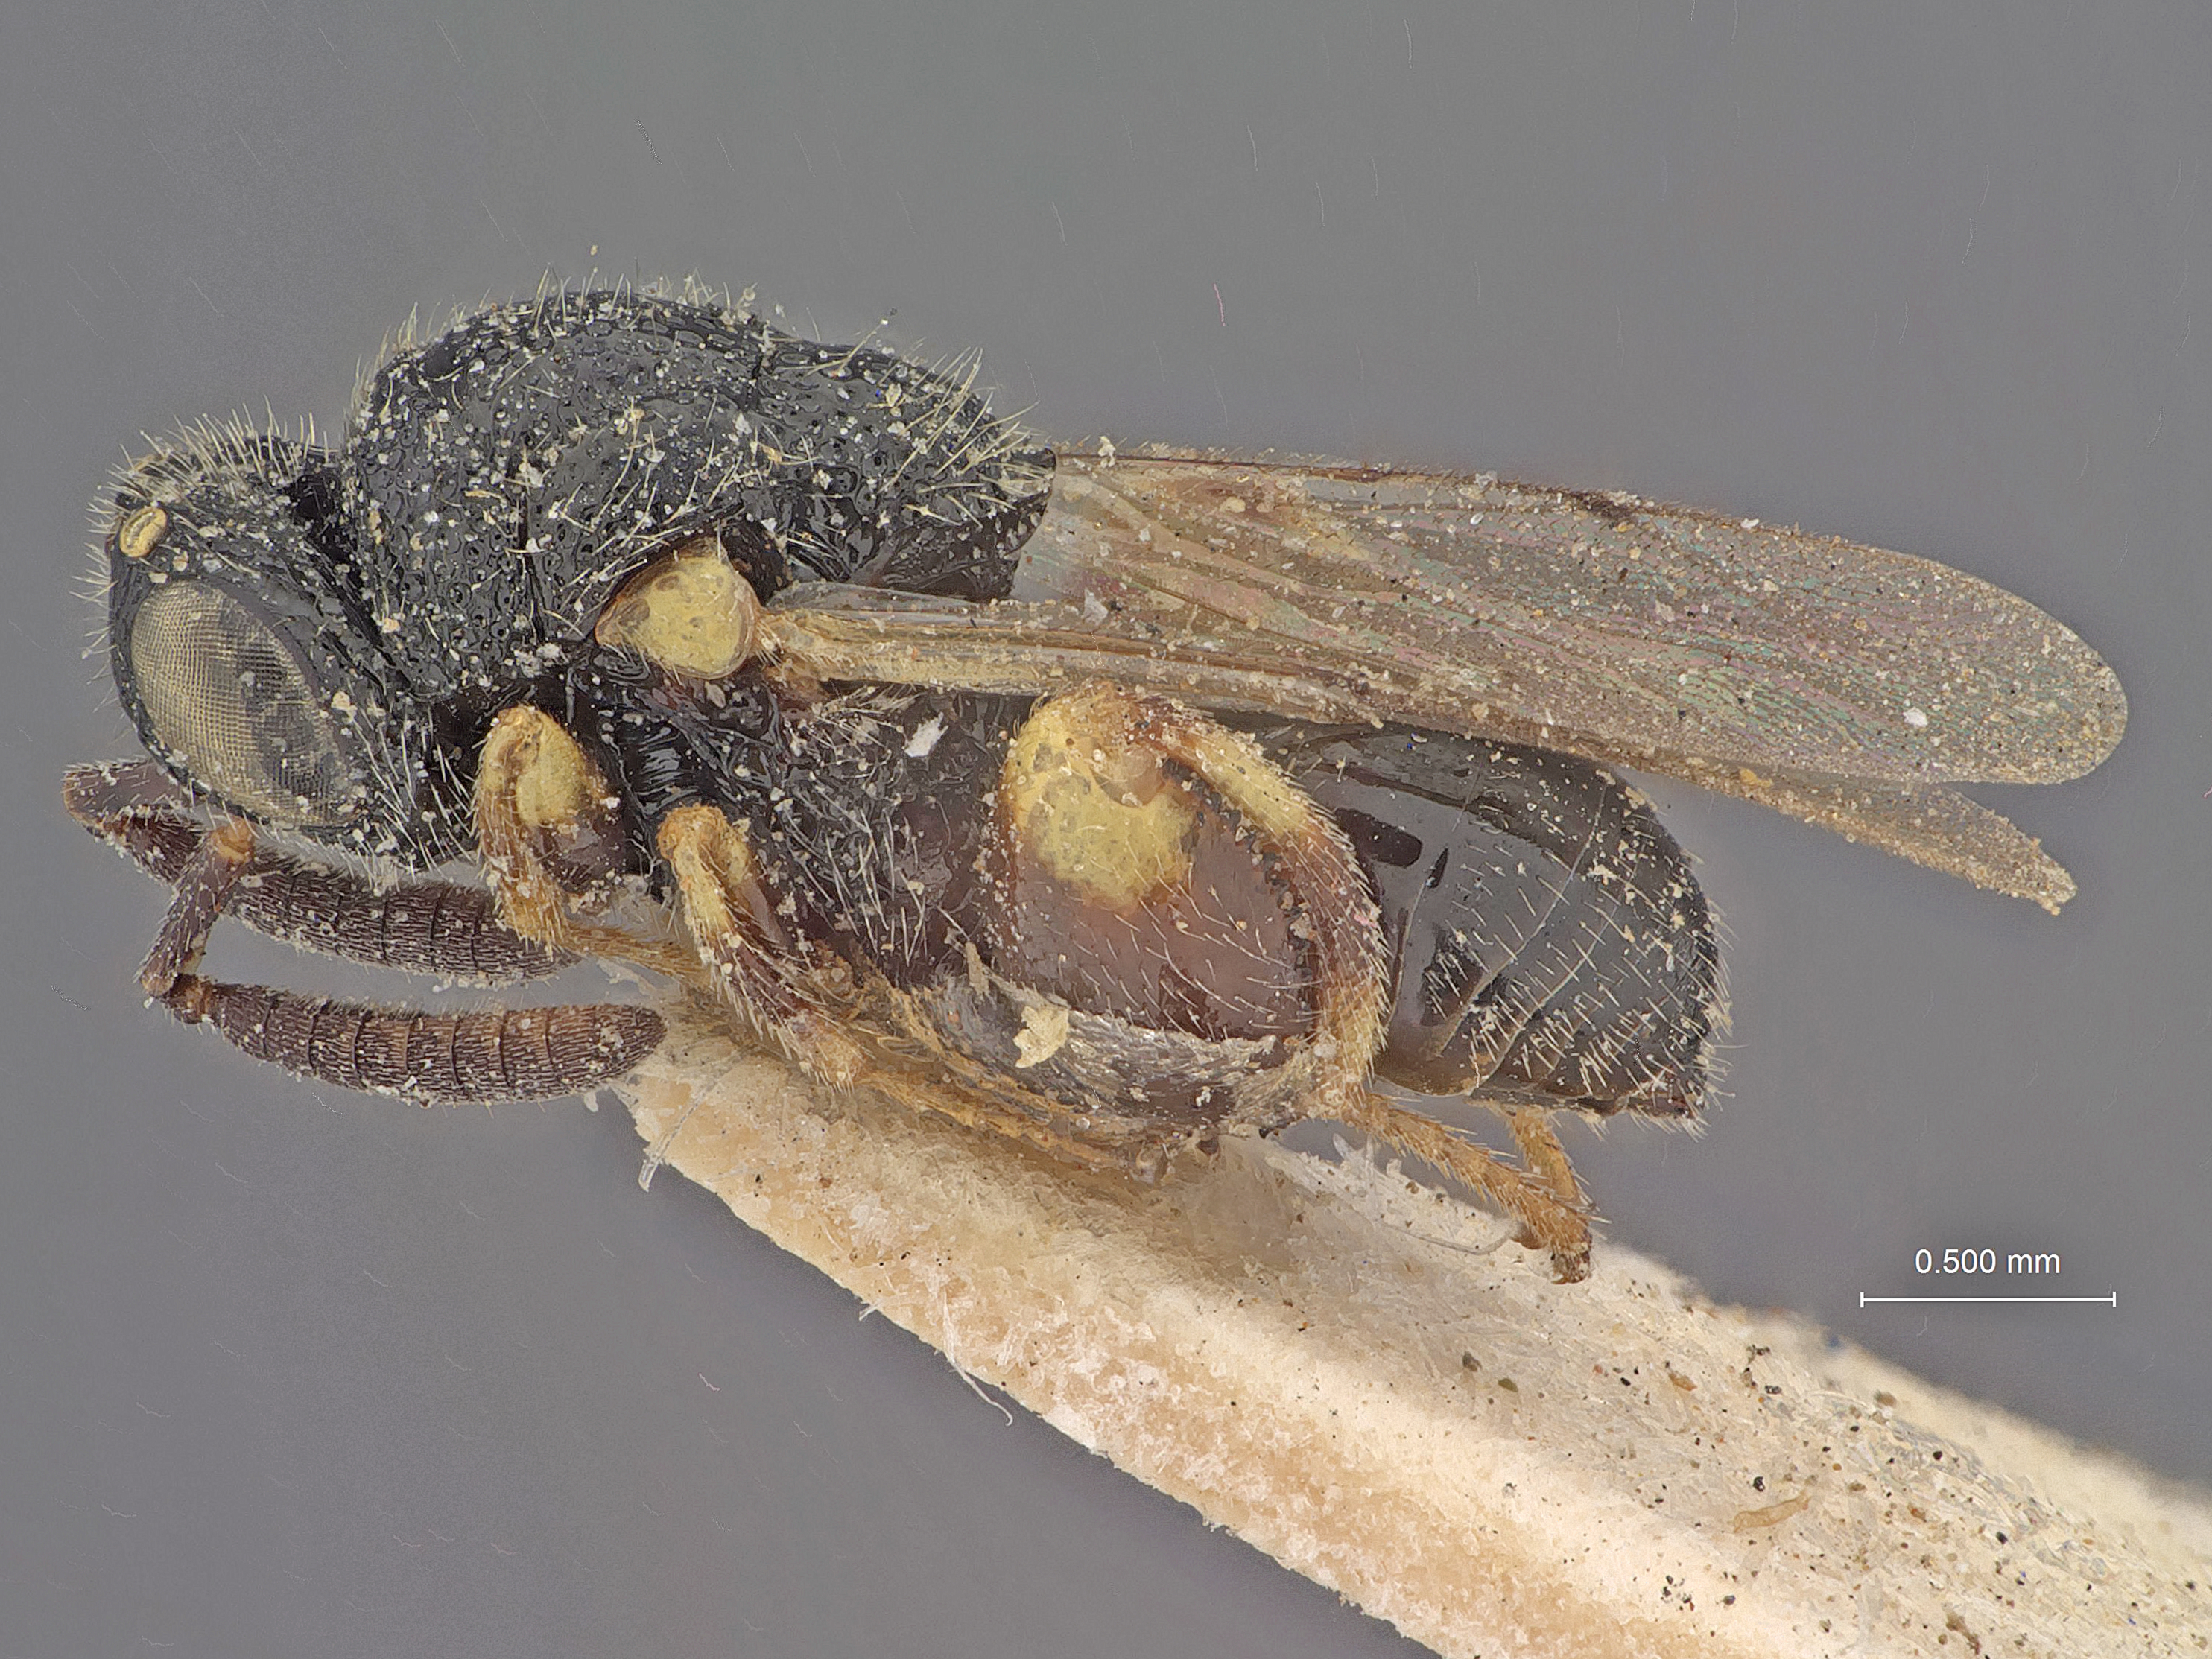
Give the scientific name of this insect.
Chalcis minuta
